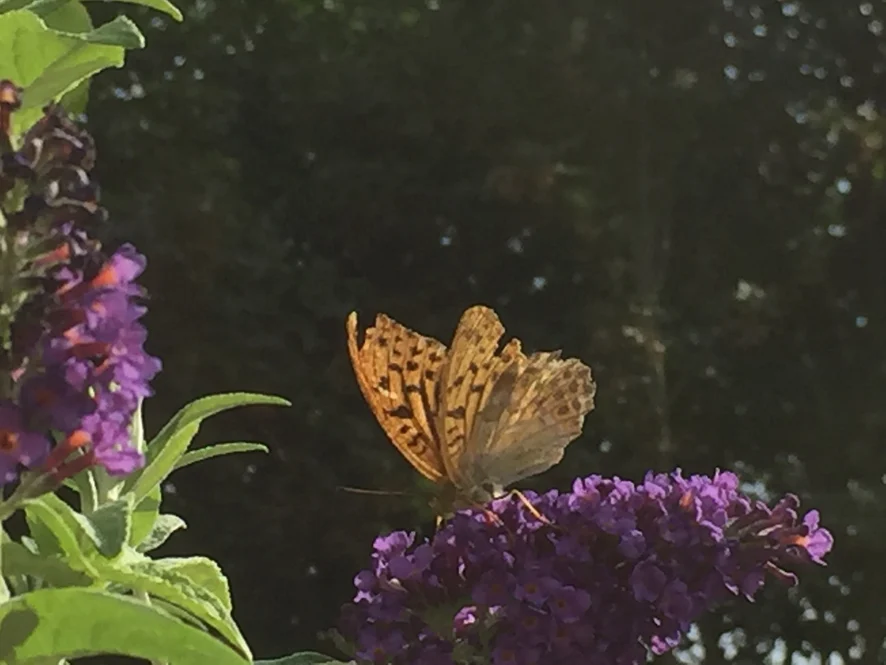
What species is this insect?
Argynnis paphia
